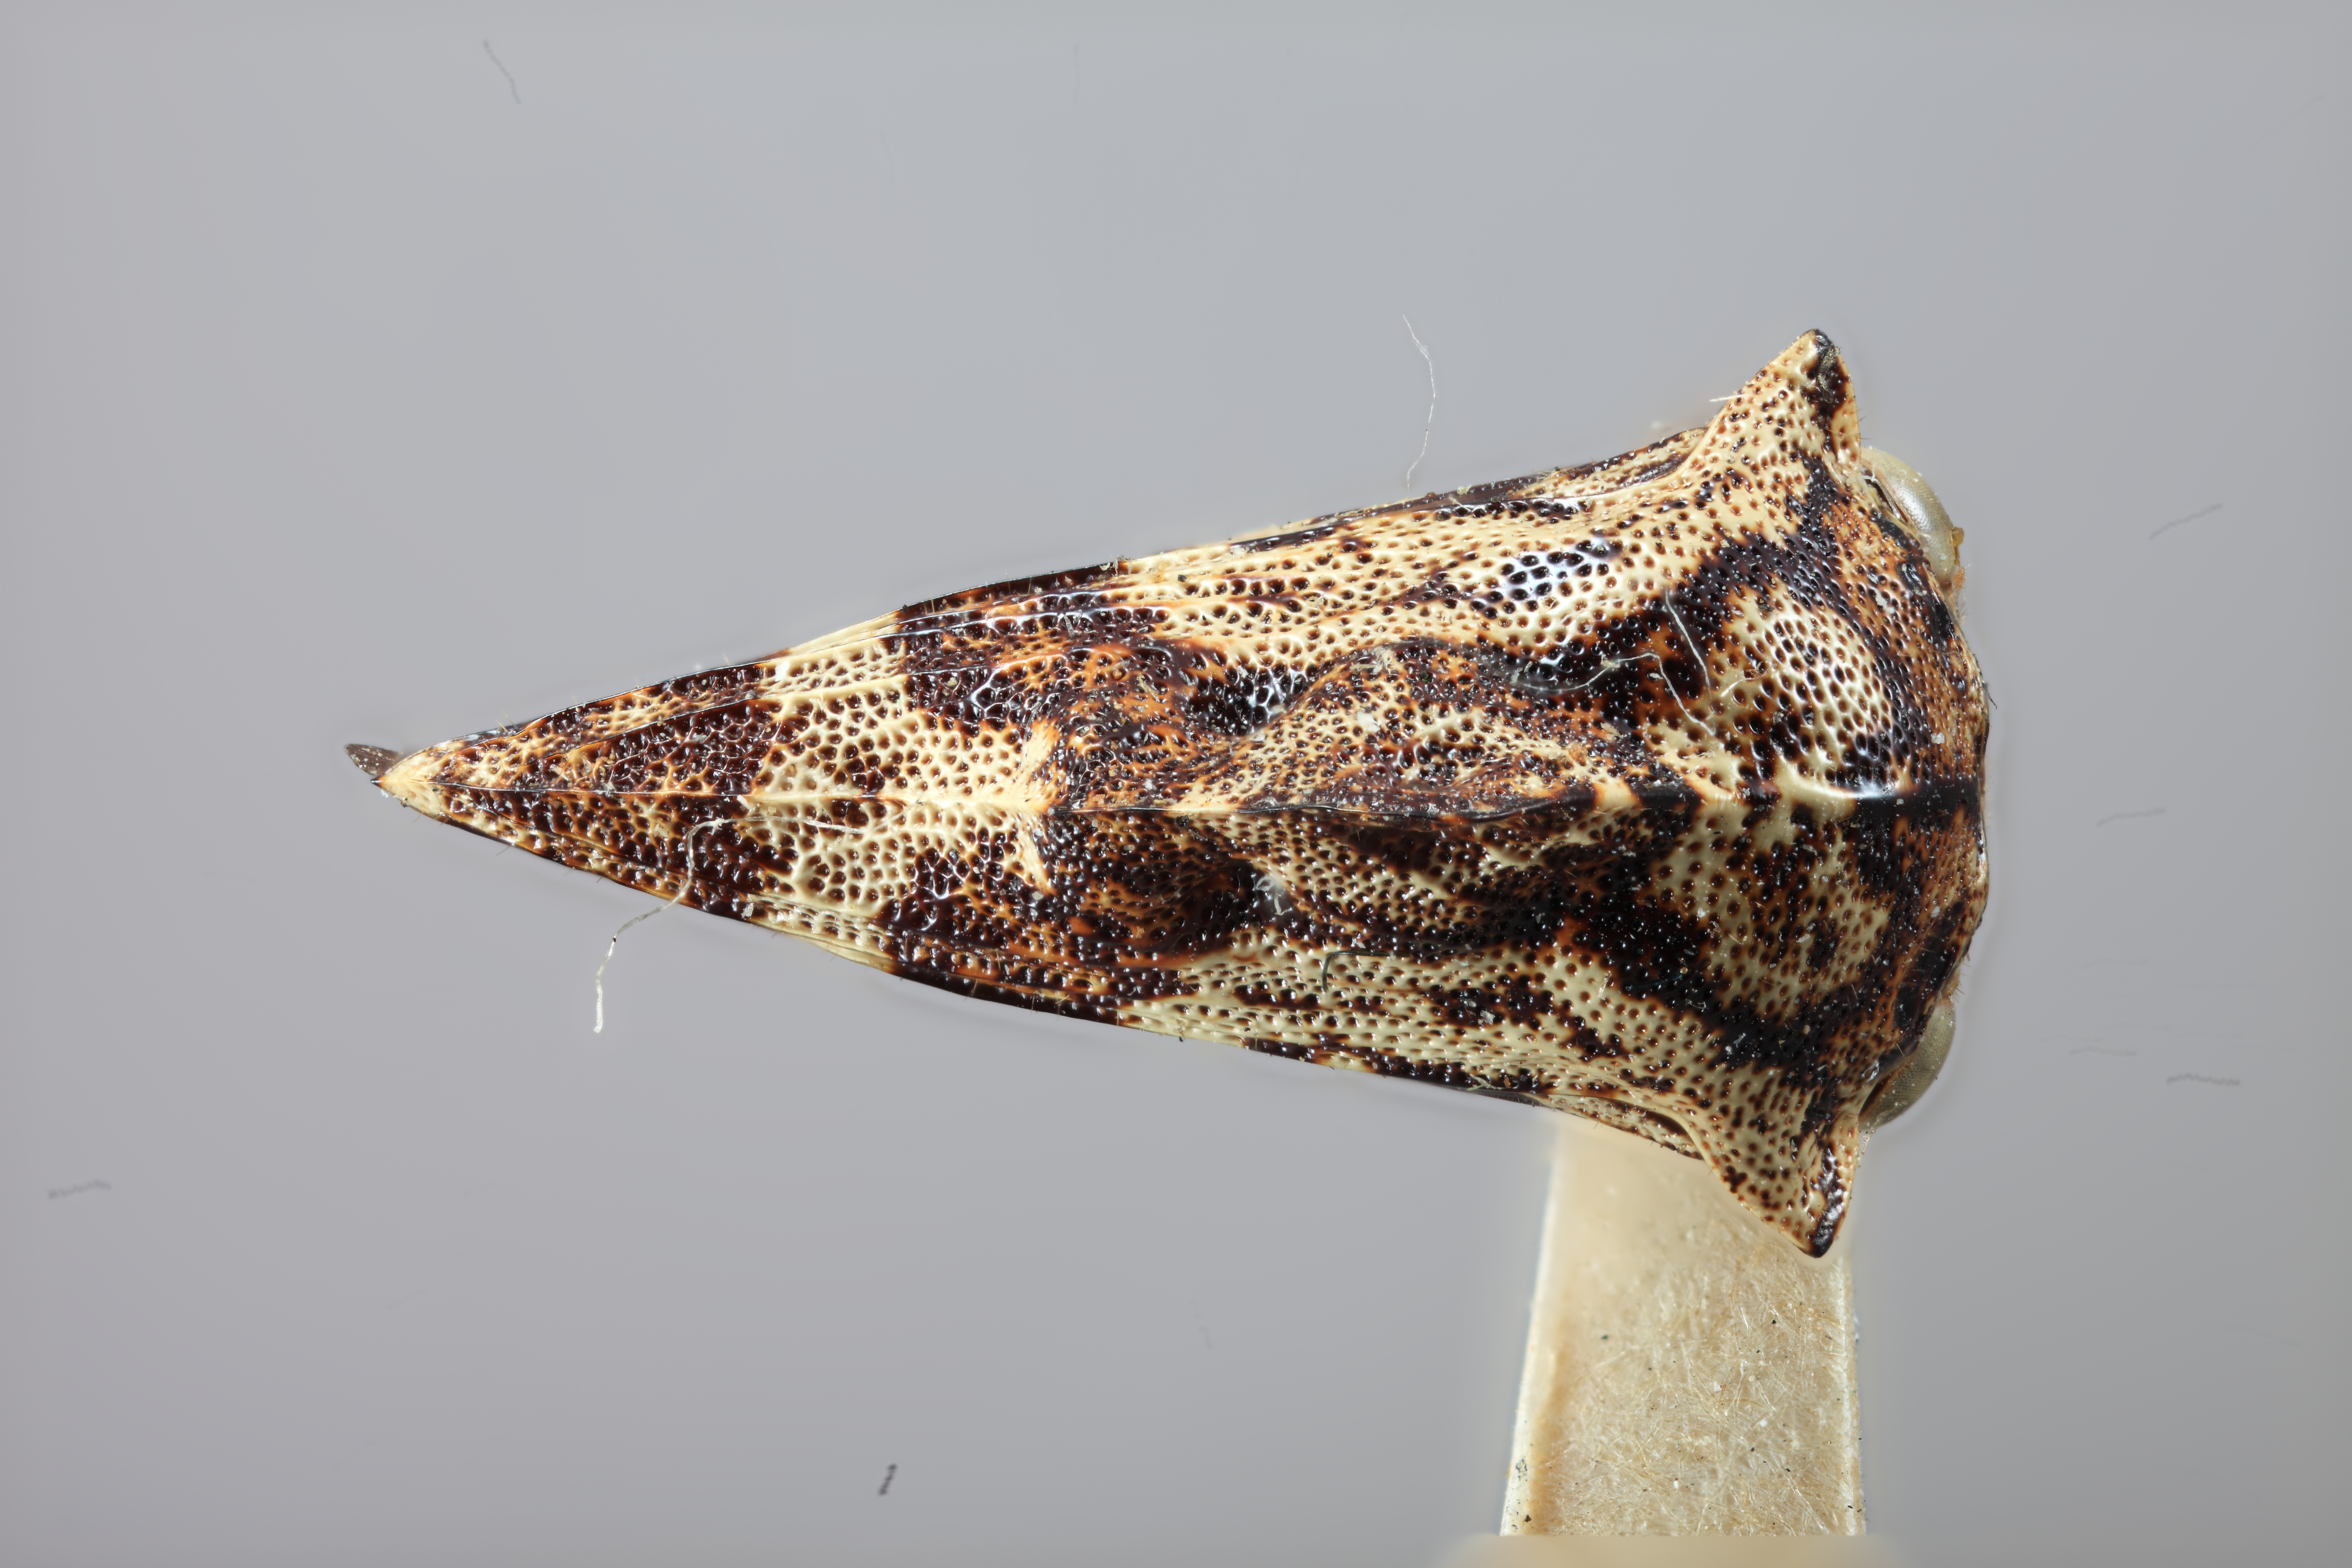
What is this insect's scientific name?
Telamona ehrhorni
